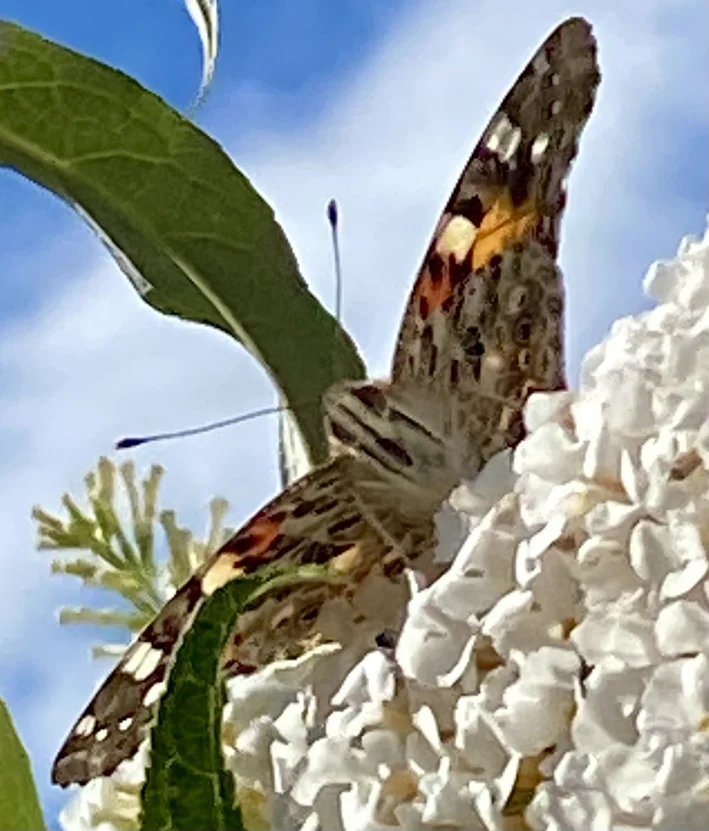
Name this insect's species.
Vanessa cardui
